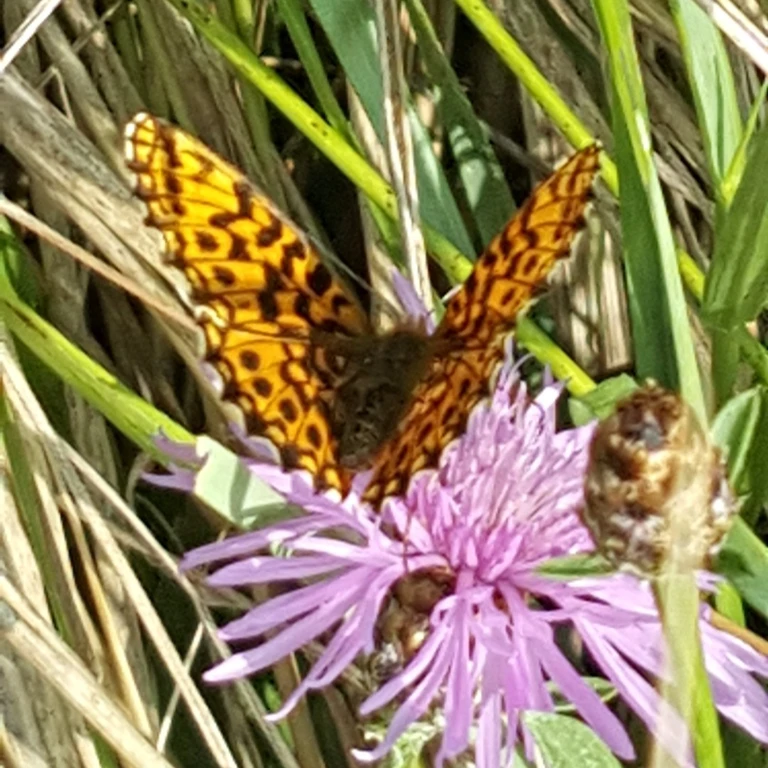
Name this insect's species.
Boloria dia
